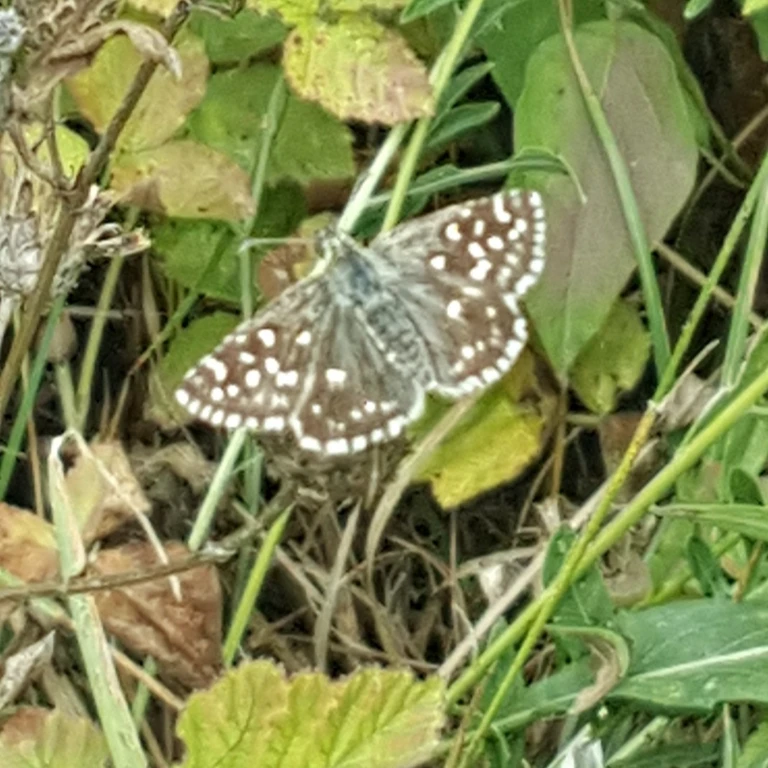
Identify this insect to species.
Pyrgus malvae
